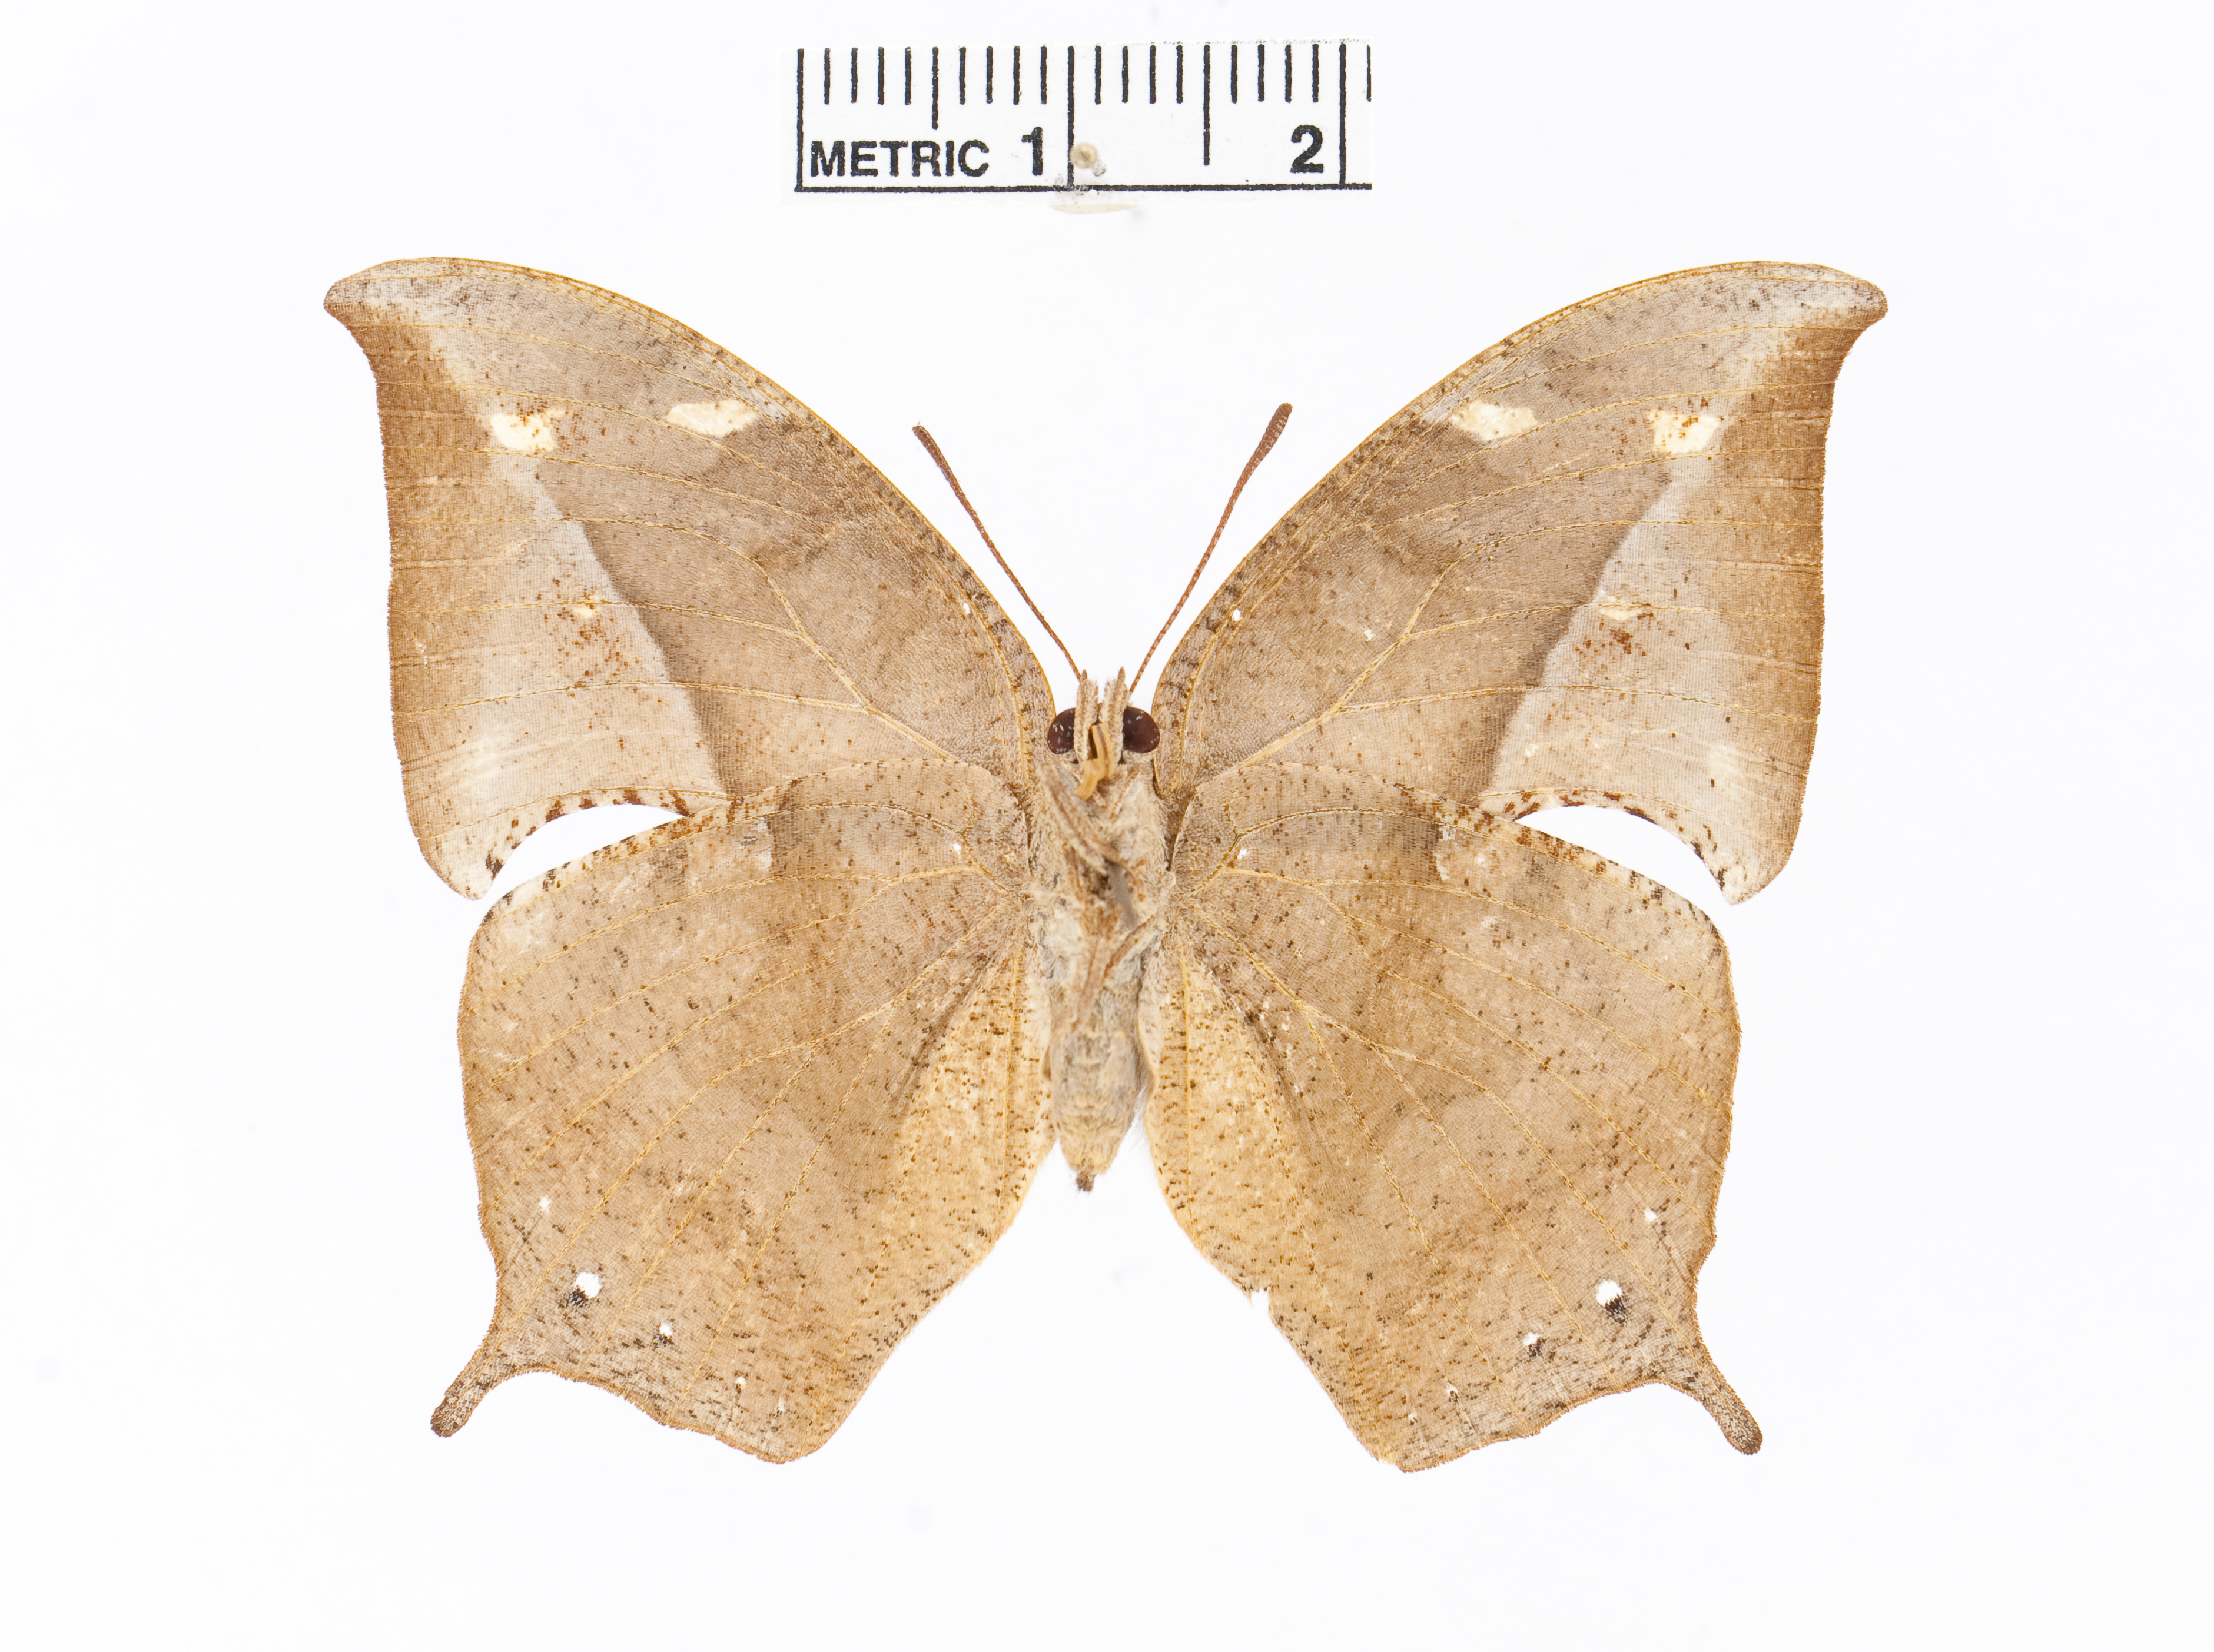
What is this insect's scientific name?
Memphis appias
